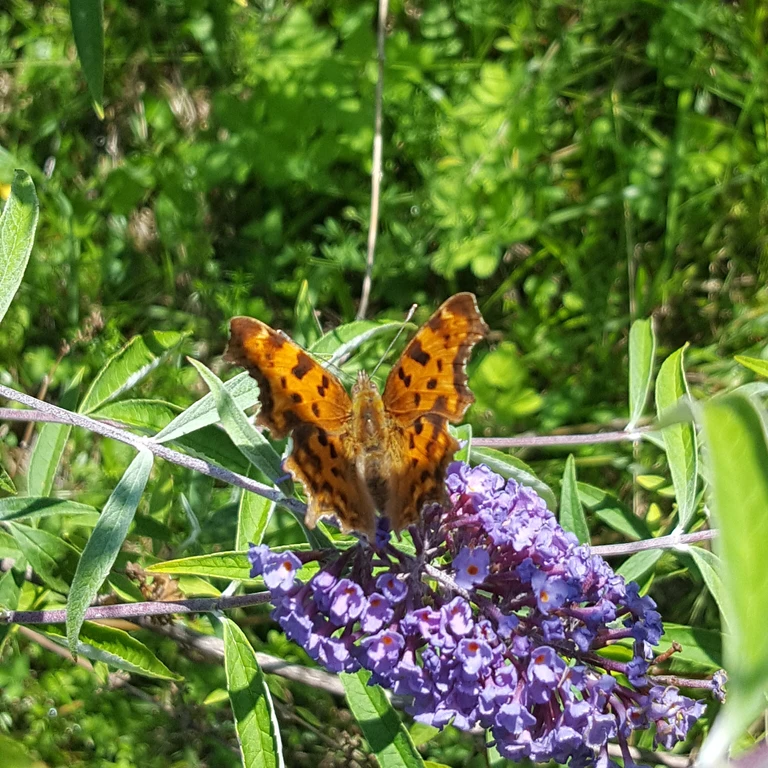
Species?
Polygonia c-album
